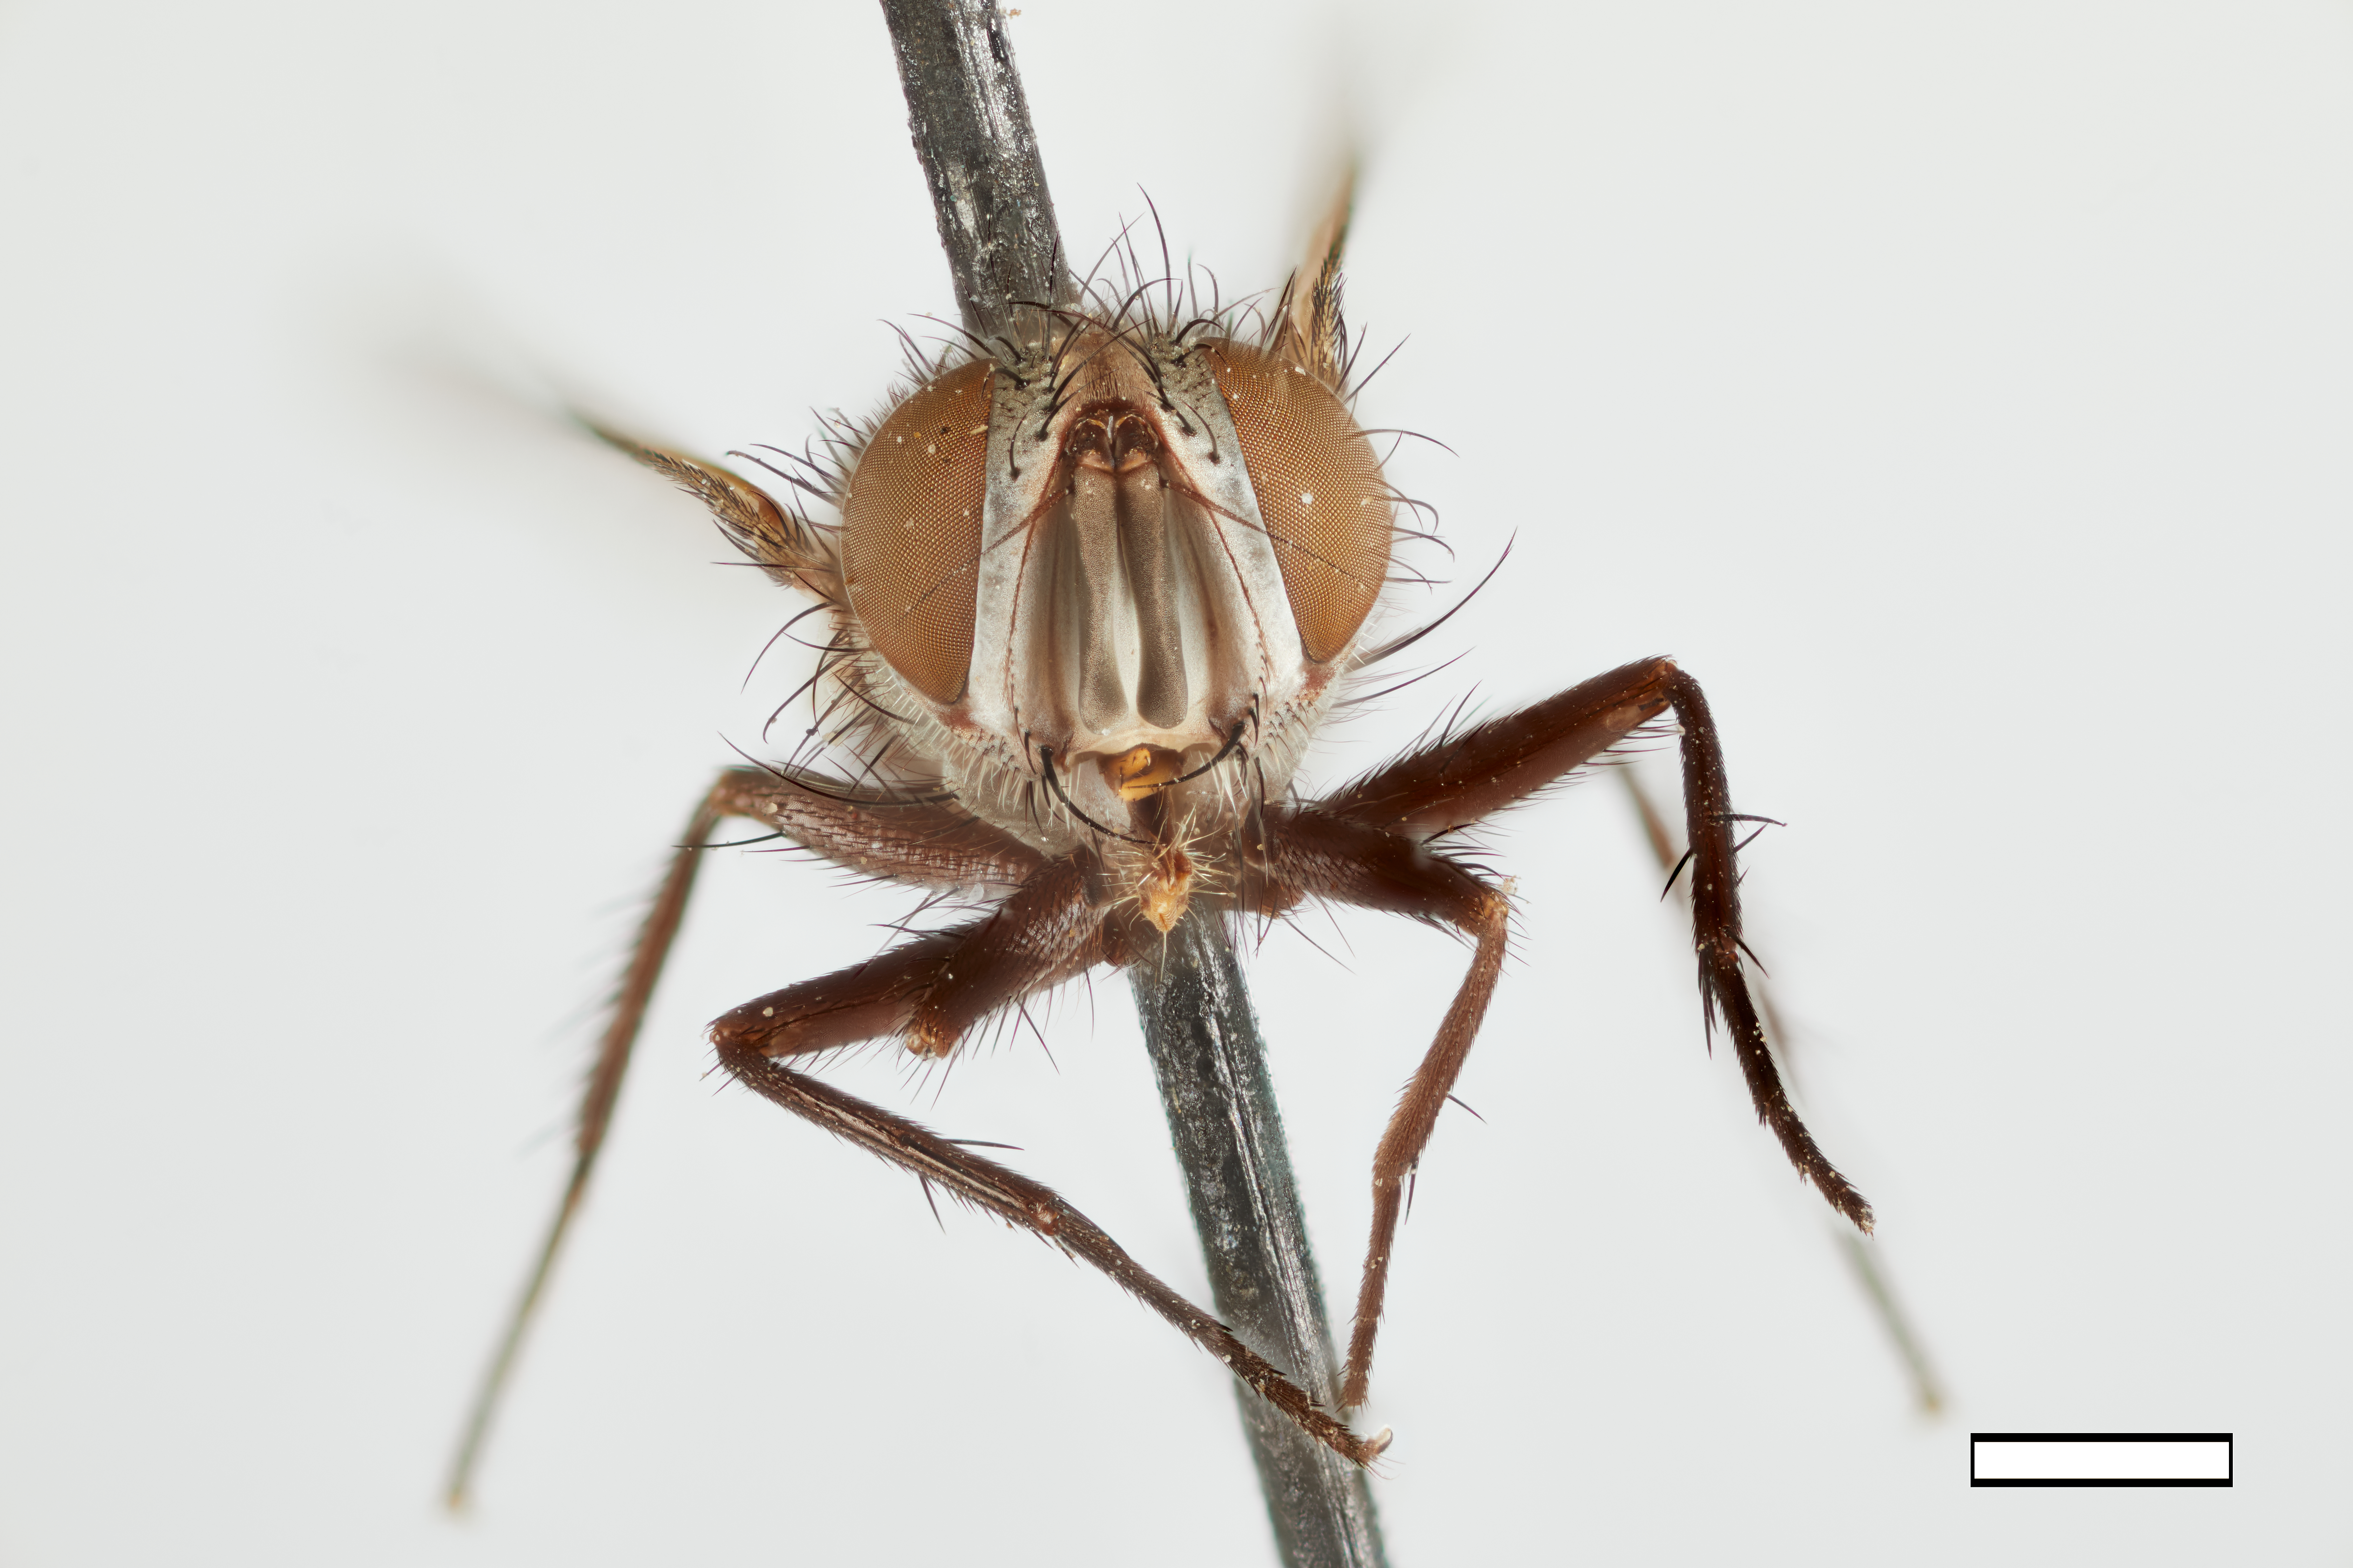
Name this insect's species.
Lixophaga orbitalis
